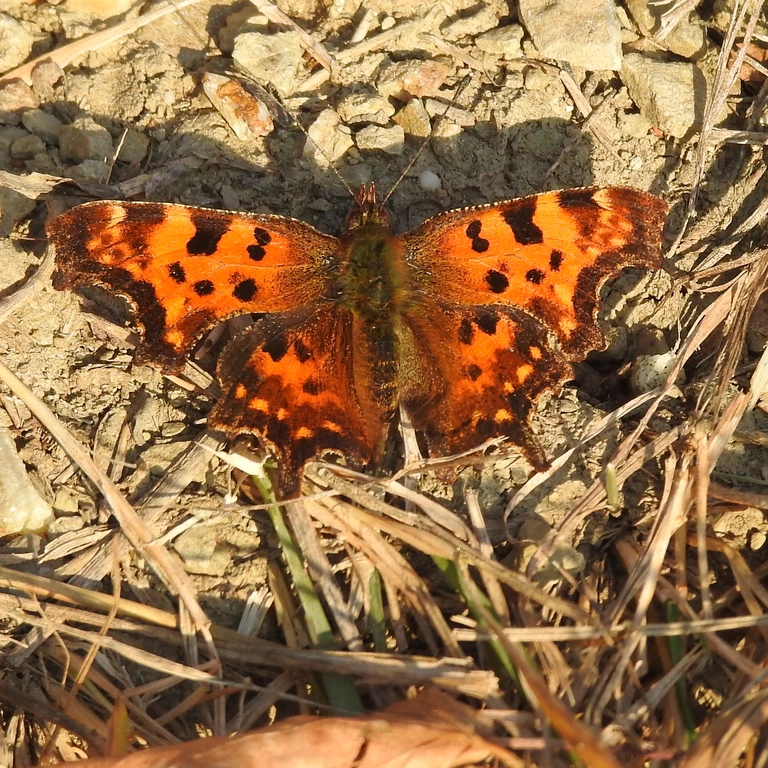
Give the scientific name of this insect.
Polygonia c-album
